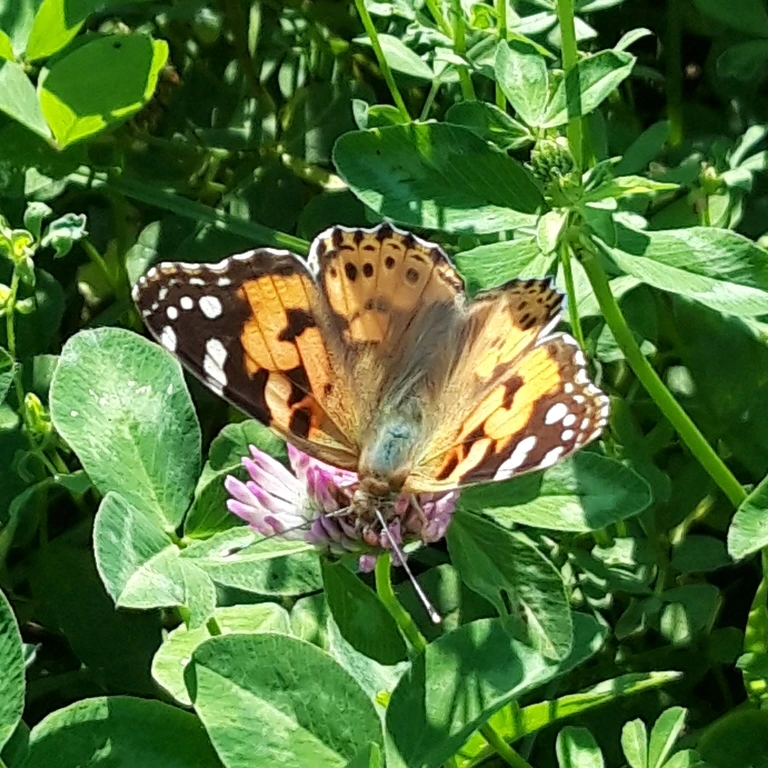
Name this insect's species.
Vanessa cardui
